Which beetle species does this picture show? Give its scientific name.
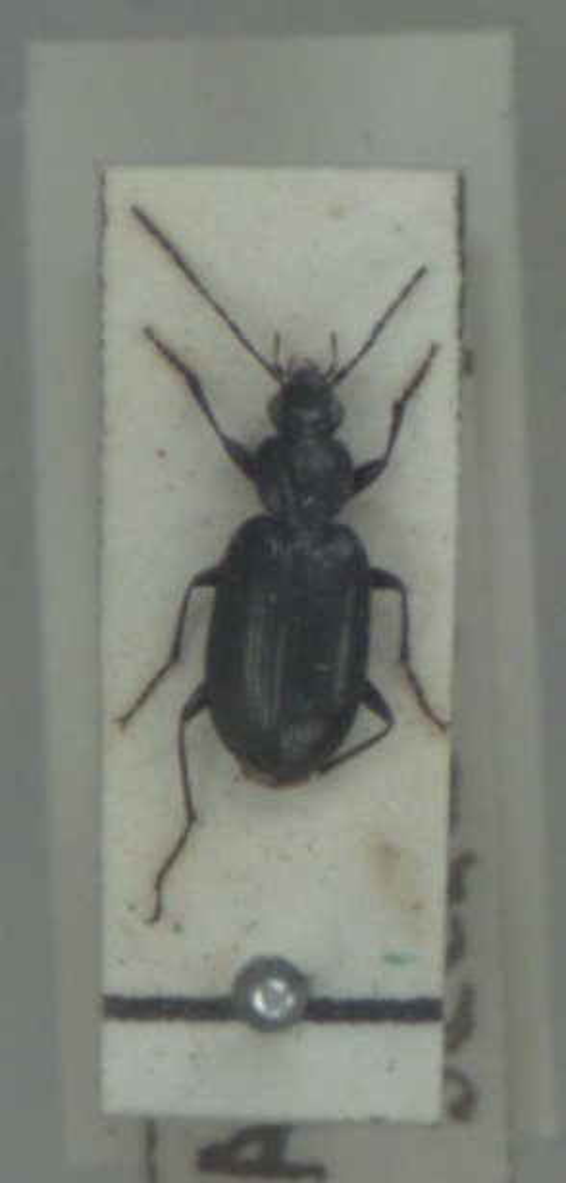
Agonum gracile
